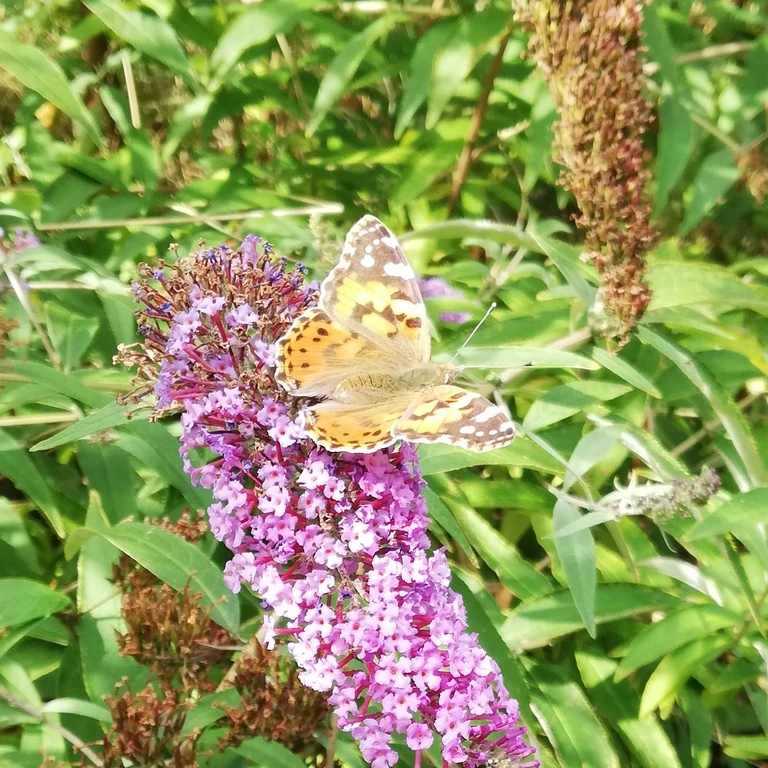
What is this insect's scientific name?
Vanessa cardui
